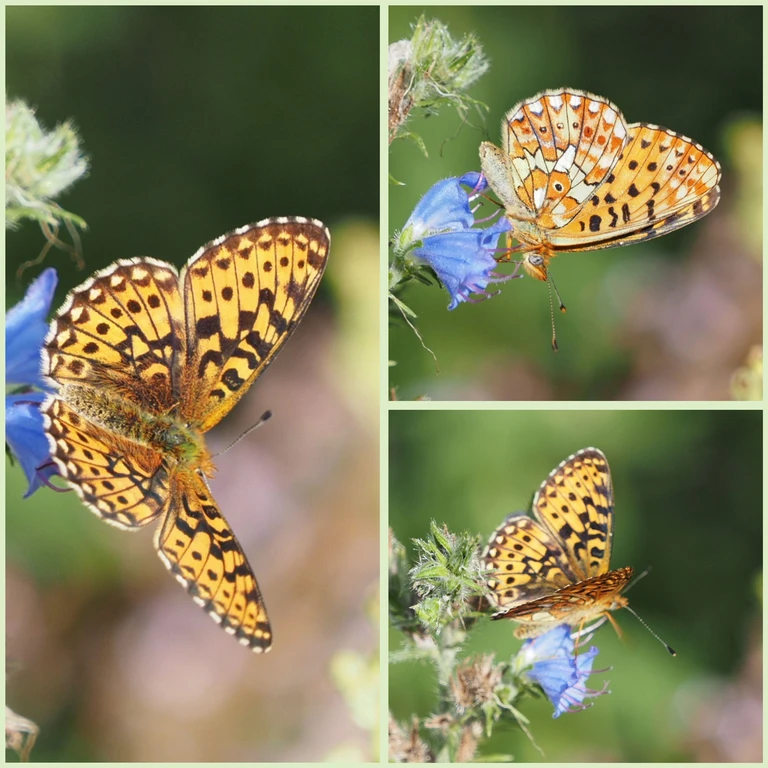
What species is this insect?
Boloria euphrosyne (also Clossiana euphrosyne)
